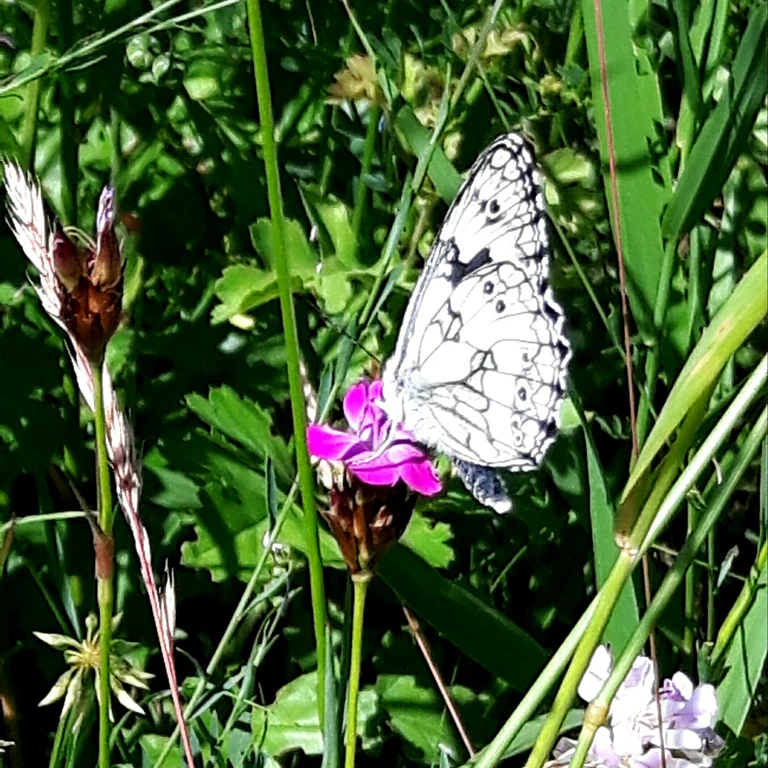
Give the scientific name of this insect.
Melanargia galathea
